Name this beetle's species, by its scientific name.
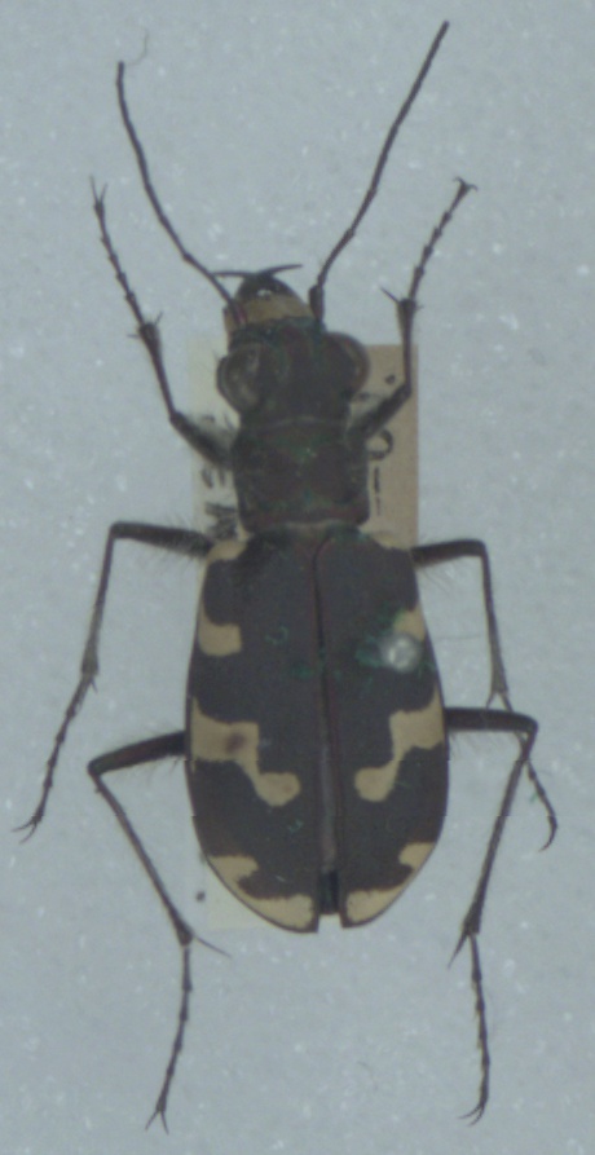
Cicindela maritima
